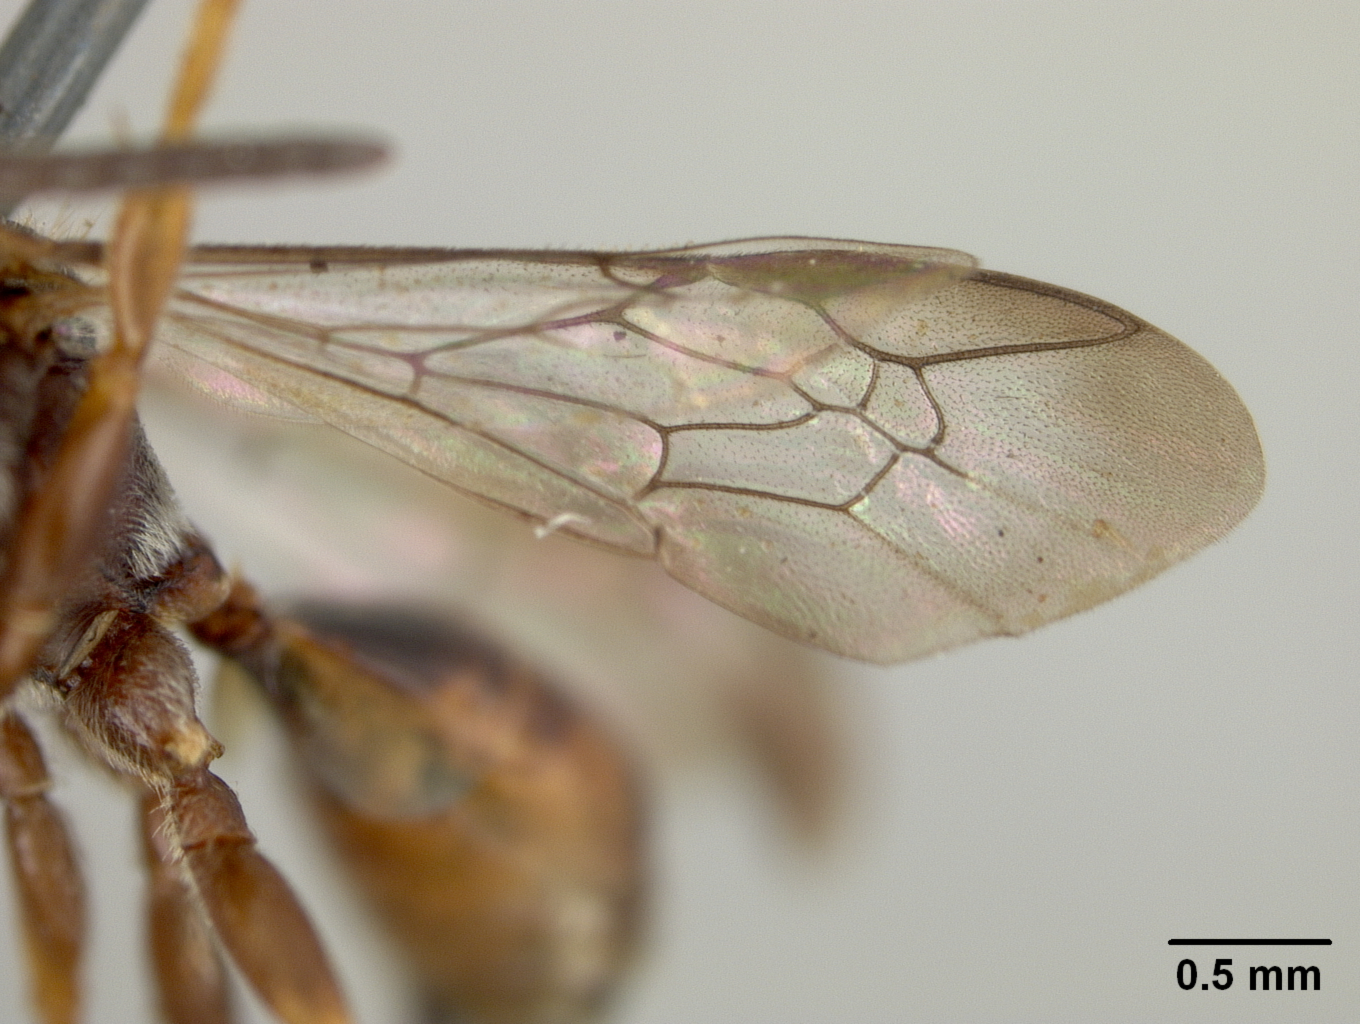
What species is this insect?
Nomada mindanaonis
